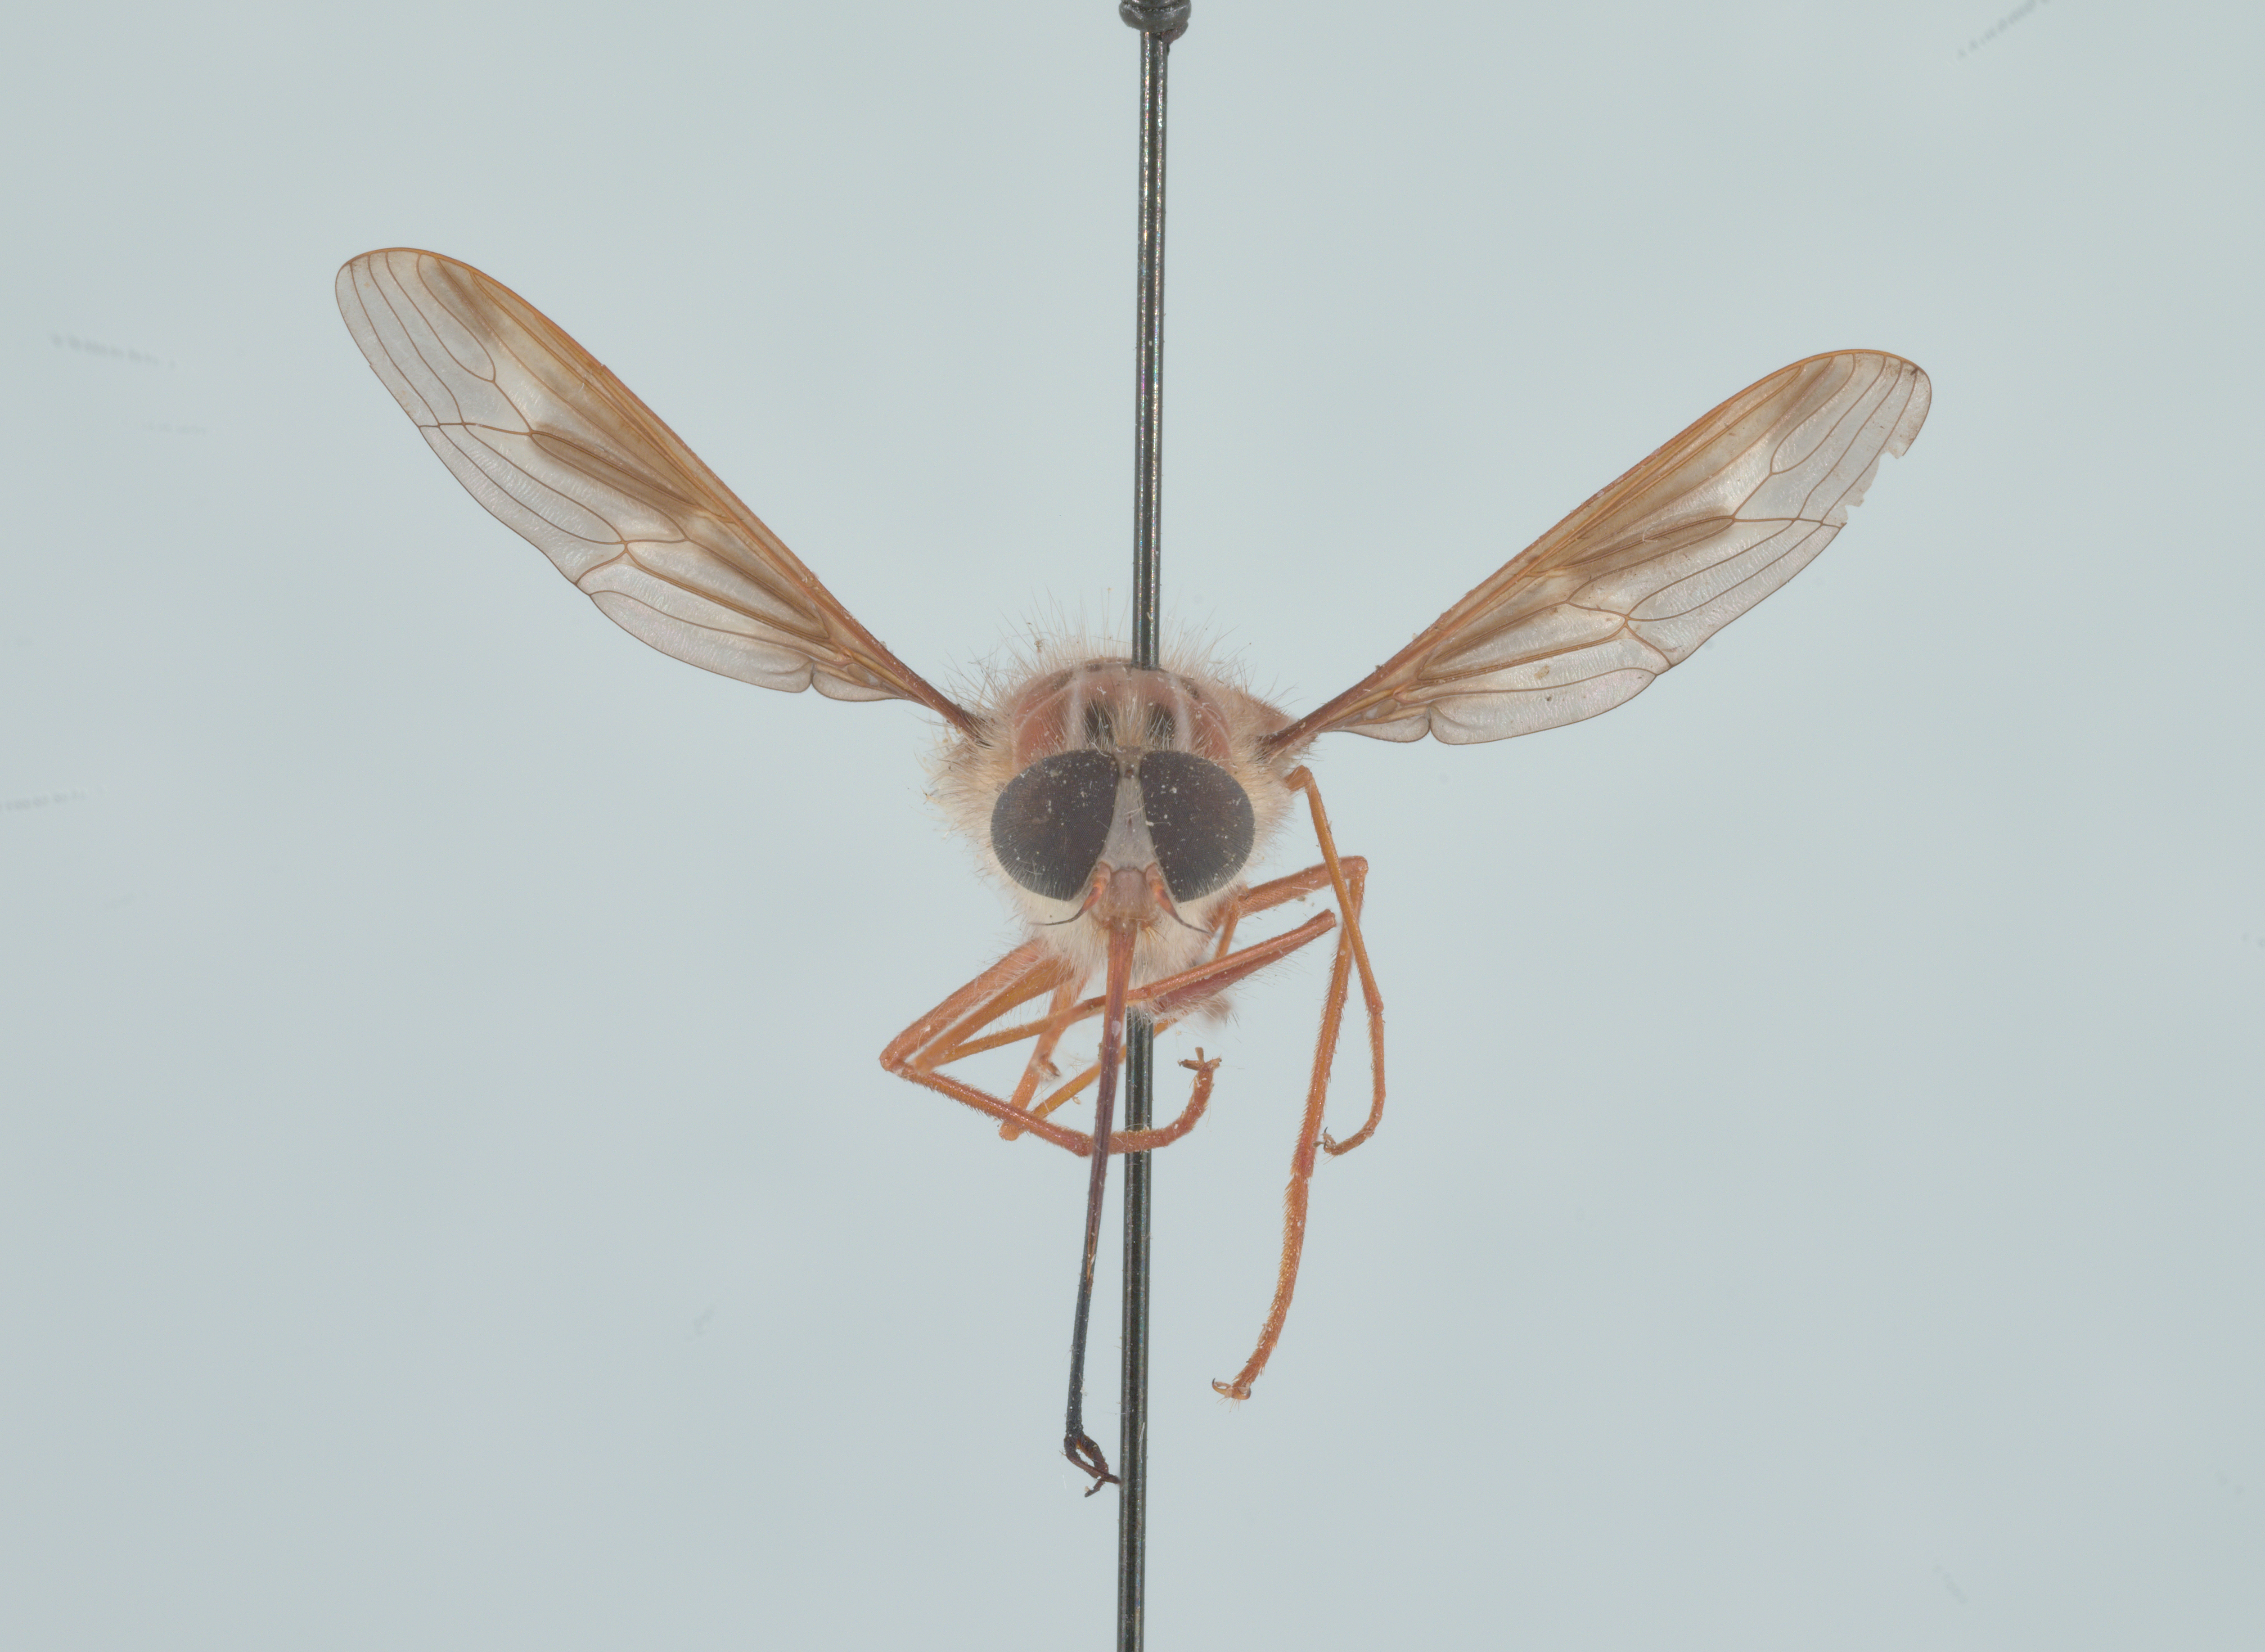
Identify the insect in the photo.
Hirmoneura nubipennis (also Trichophthalma nubipennis)
